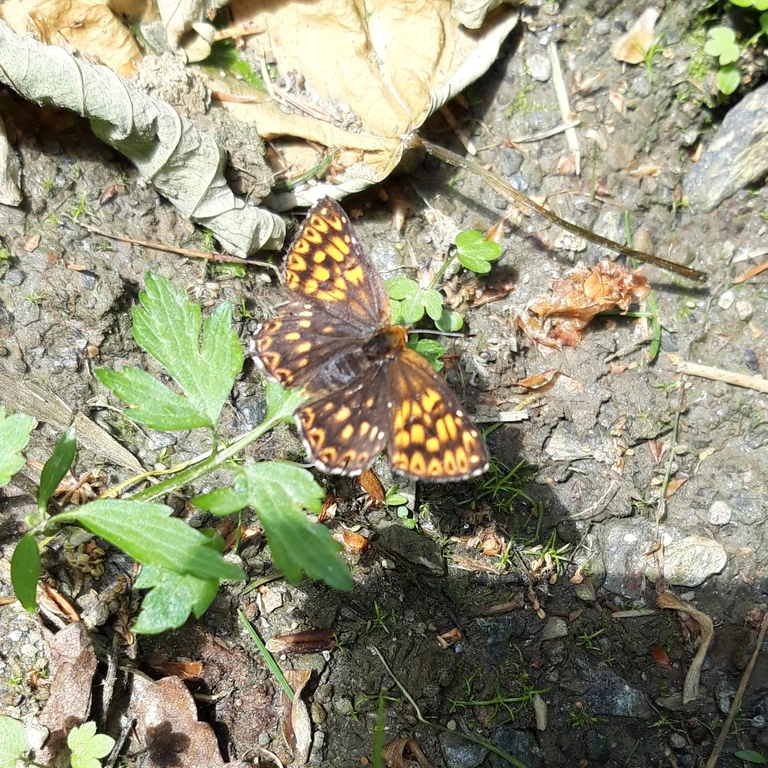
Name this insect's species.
Hamearis lucina
